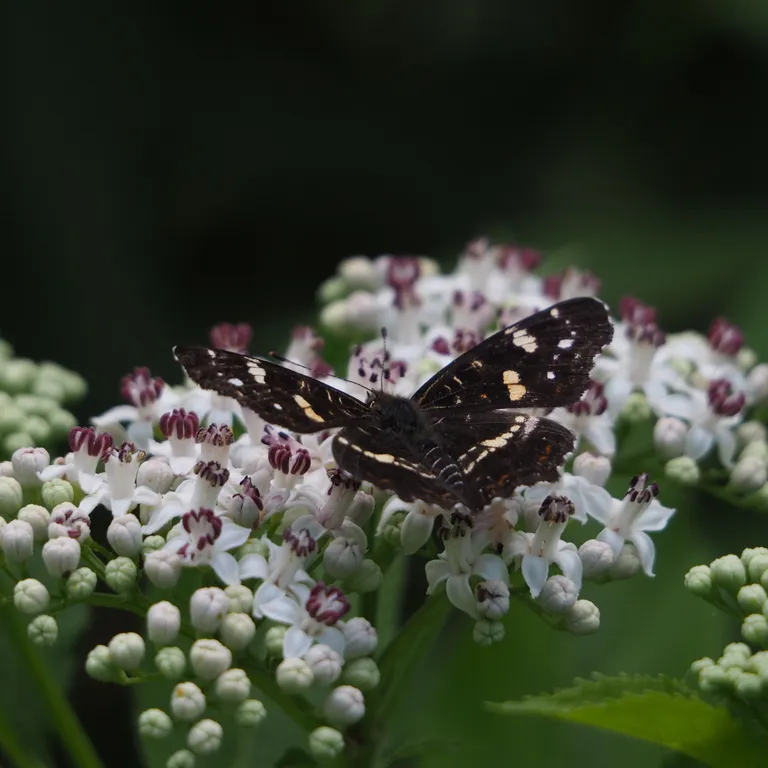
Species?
Araschnia levana
